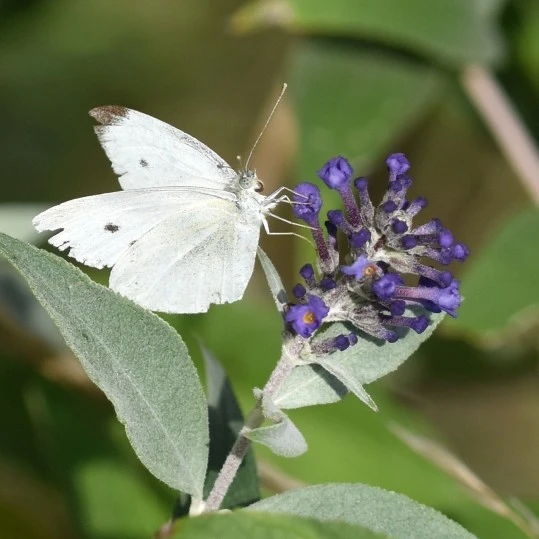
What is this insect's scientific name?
Pieris rapae
